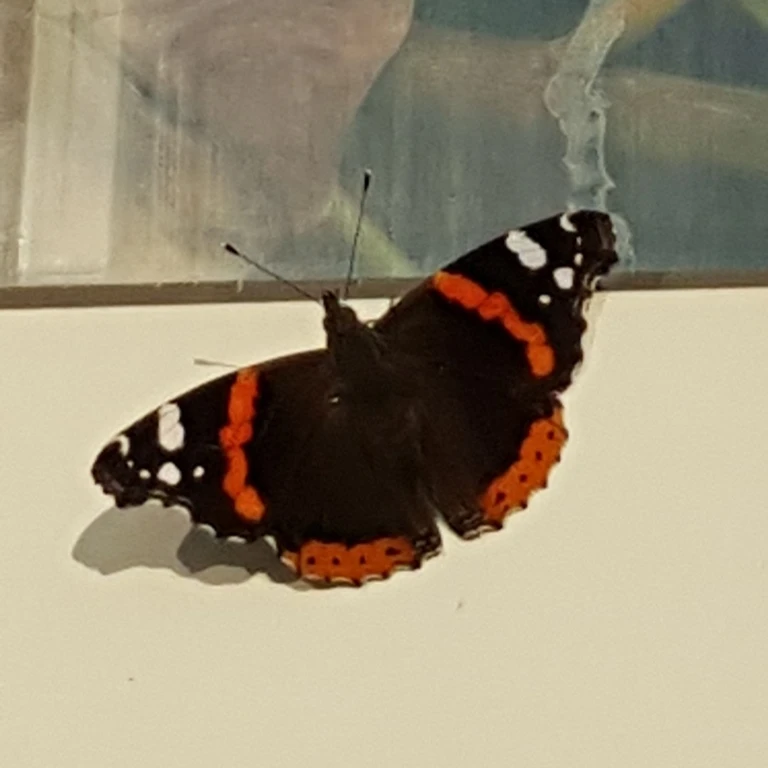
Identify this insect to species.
Vanessa atalanta
